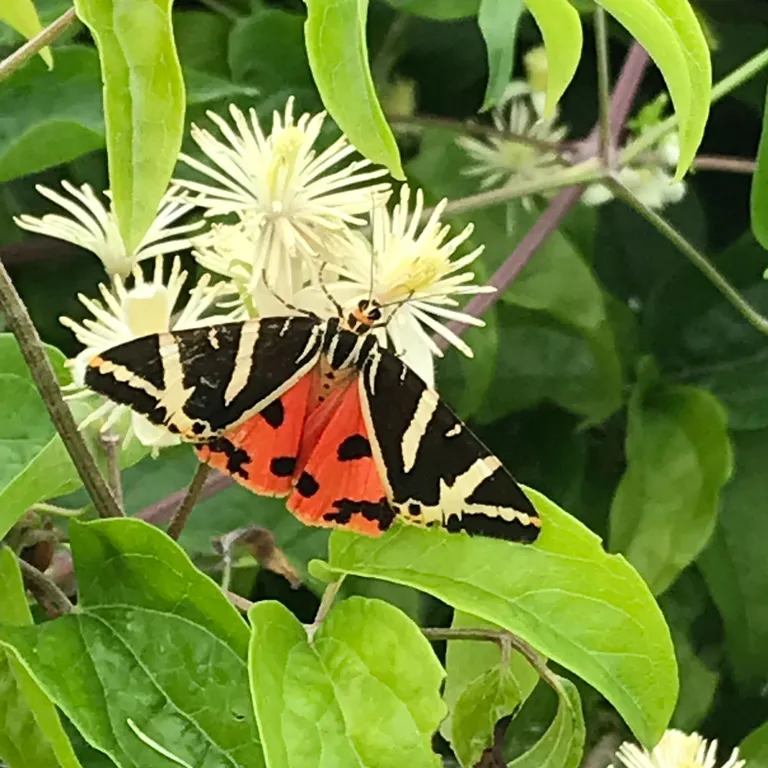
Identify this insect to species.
Euplagia quadripunctaria
